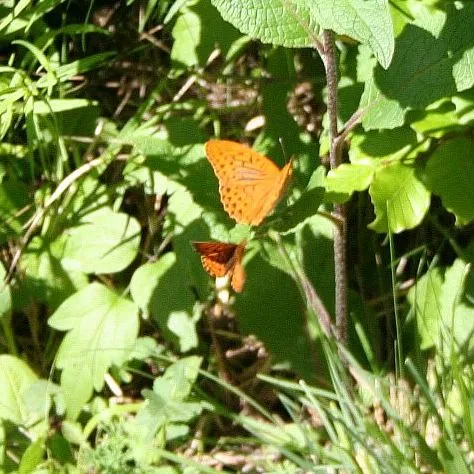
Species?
Argynnis paphia
